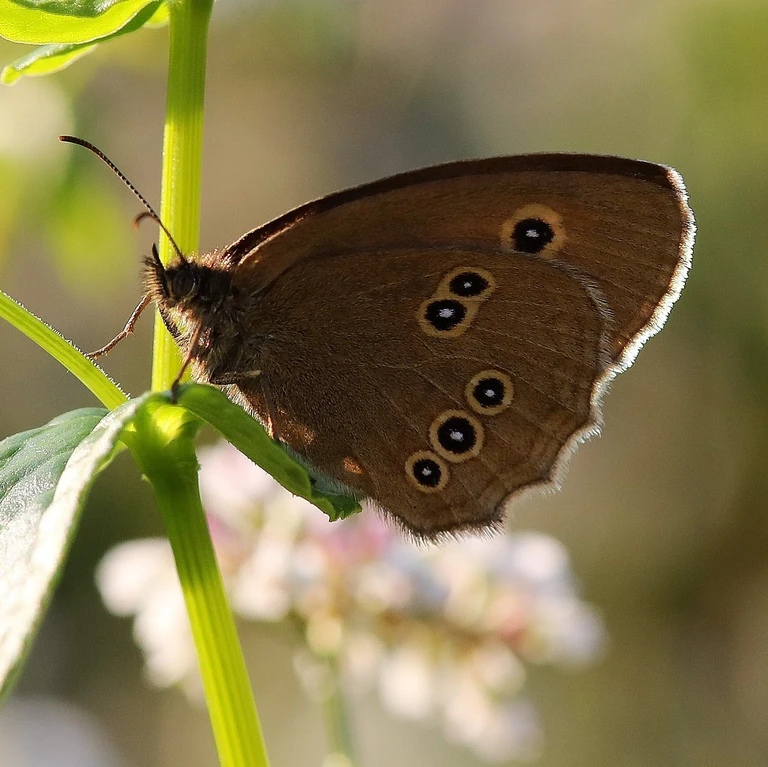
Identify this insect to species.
Aphantopus hyperantus
